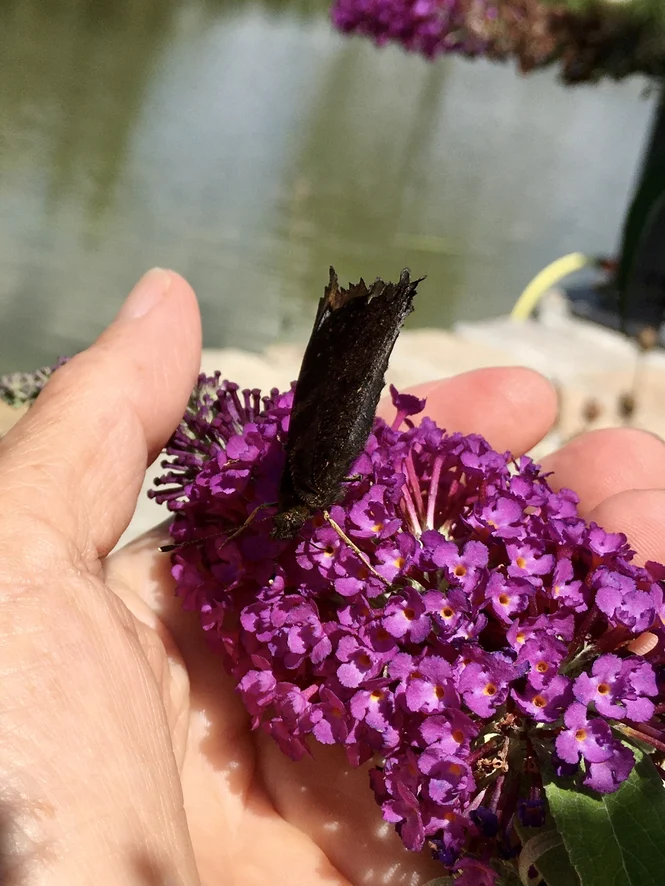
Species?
Aglais io
